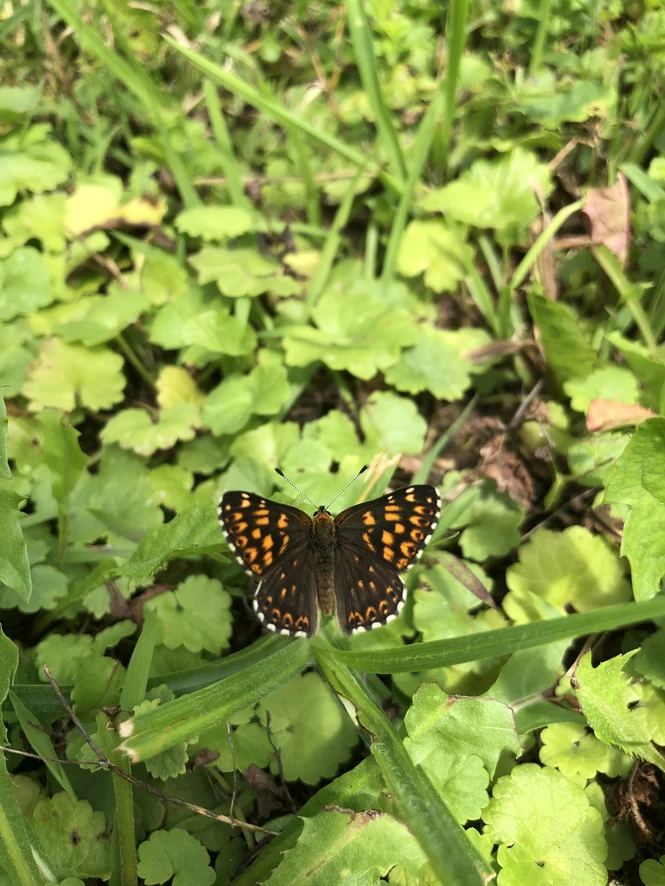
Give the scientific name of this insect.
Hamearis lucina
